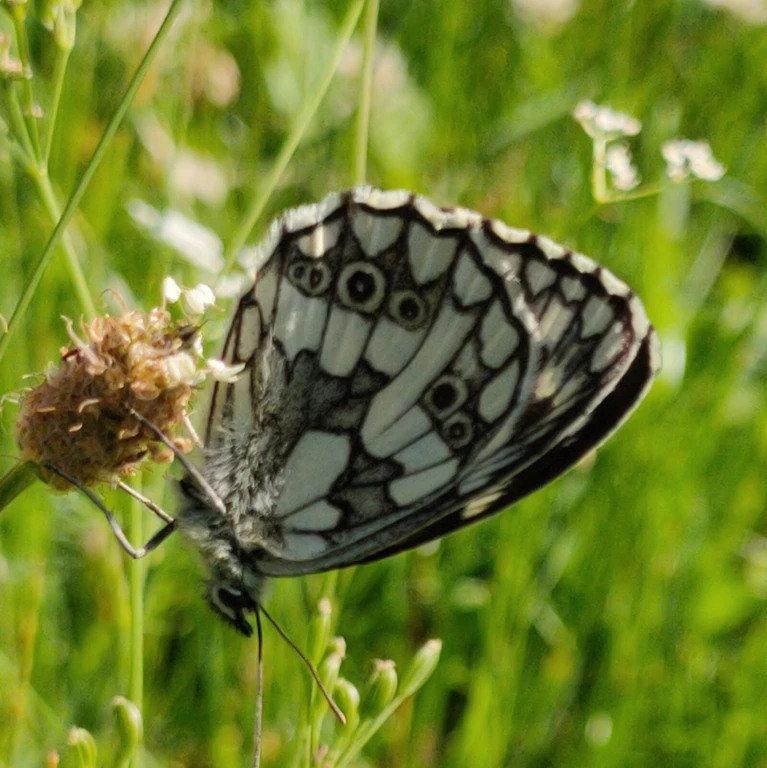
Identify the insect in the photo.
Melanargia galathea
